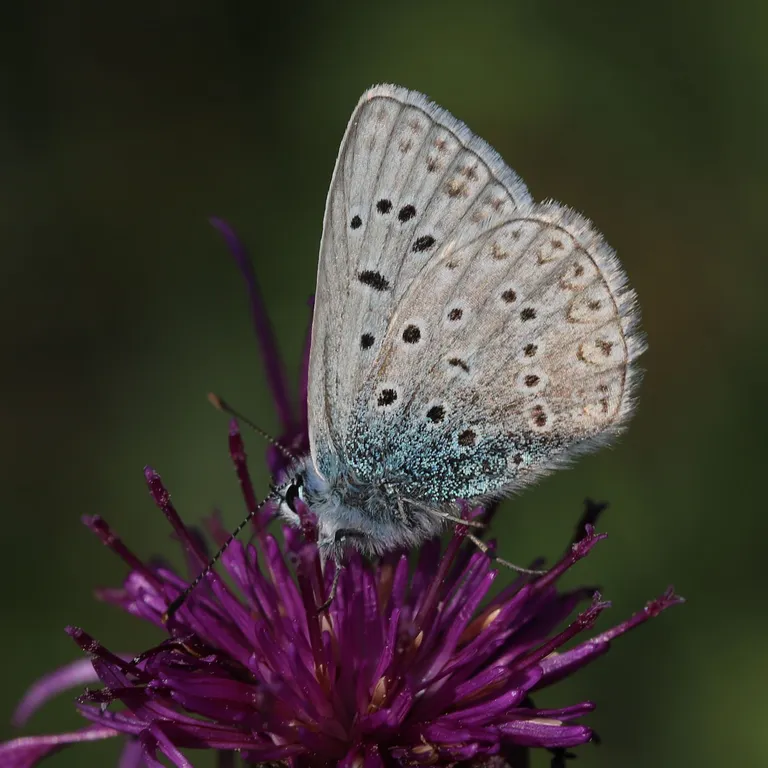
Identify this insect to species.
Polyommatus icarus
